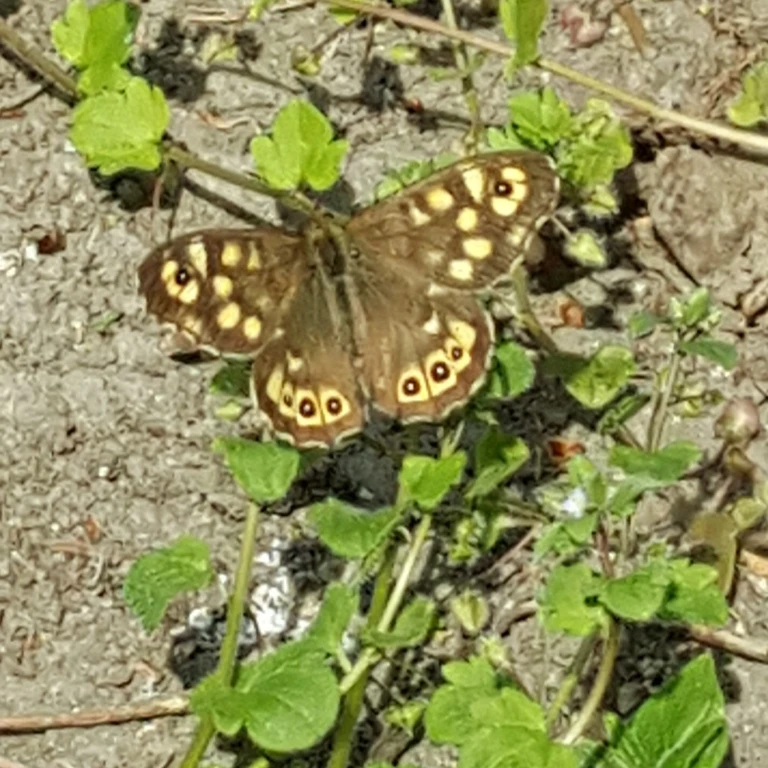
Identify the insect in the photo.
Pararge aegeria
